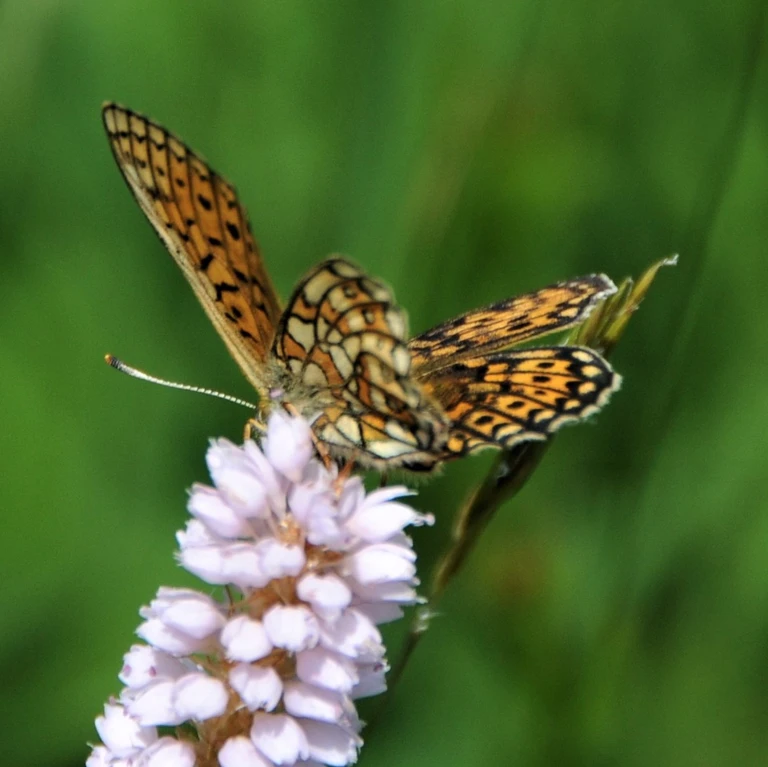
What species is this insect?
Boloria eunomia
